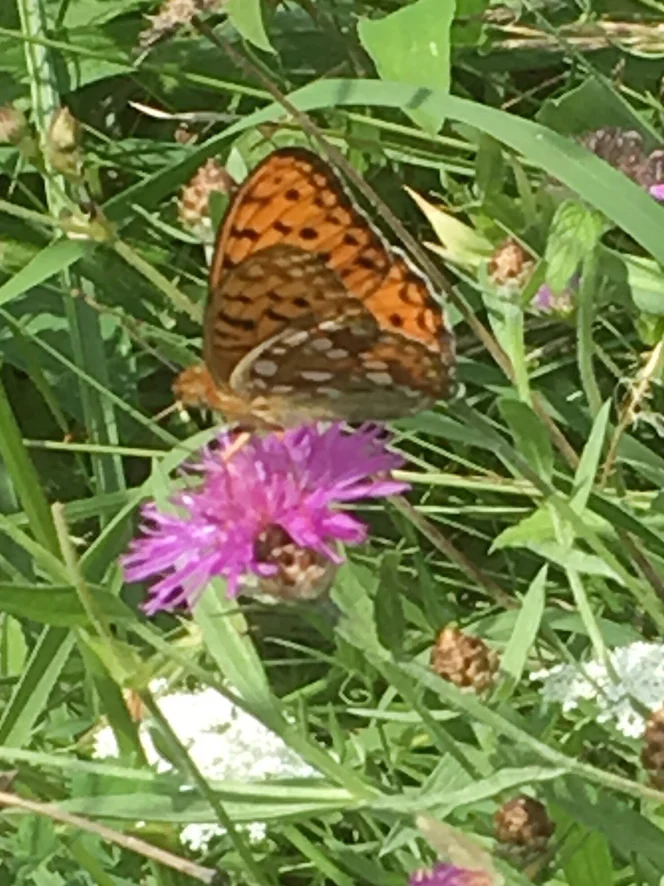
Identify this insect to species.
Fabriciana adippe
